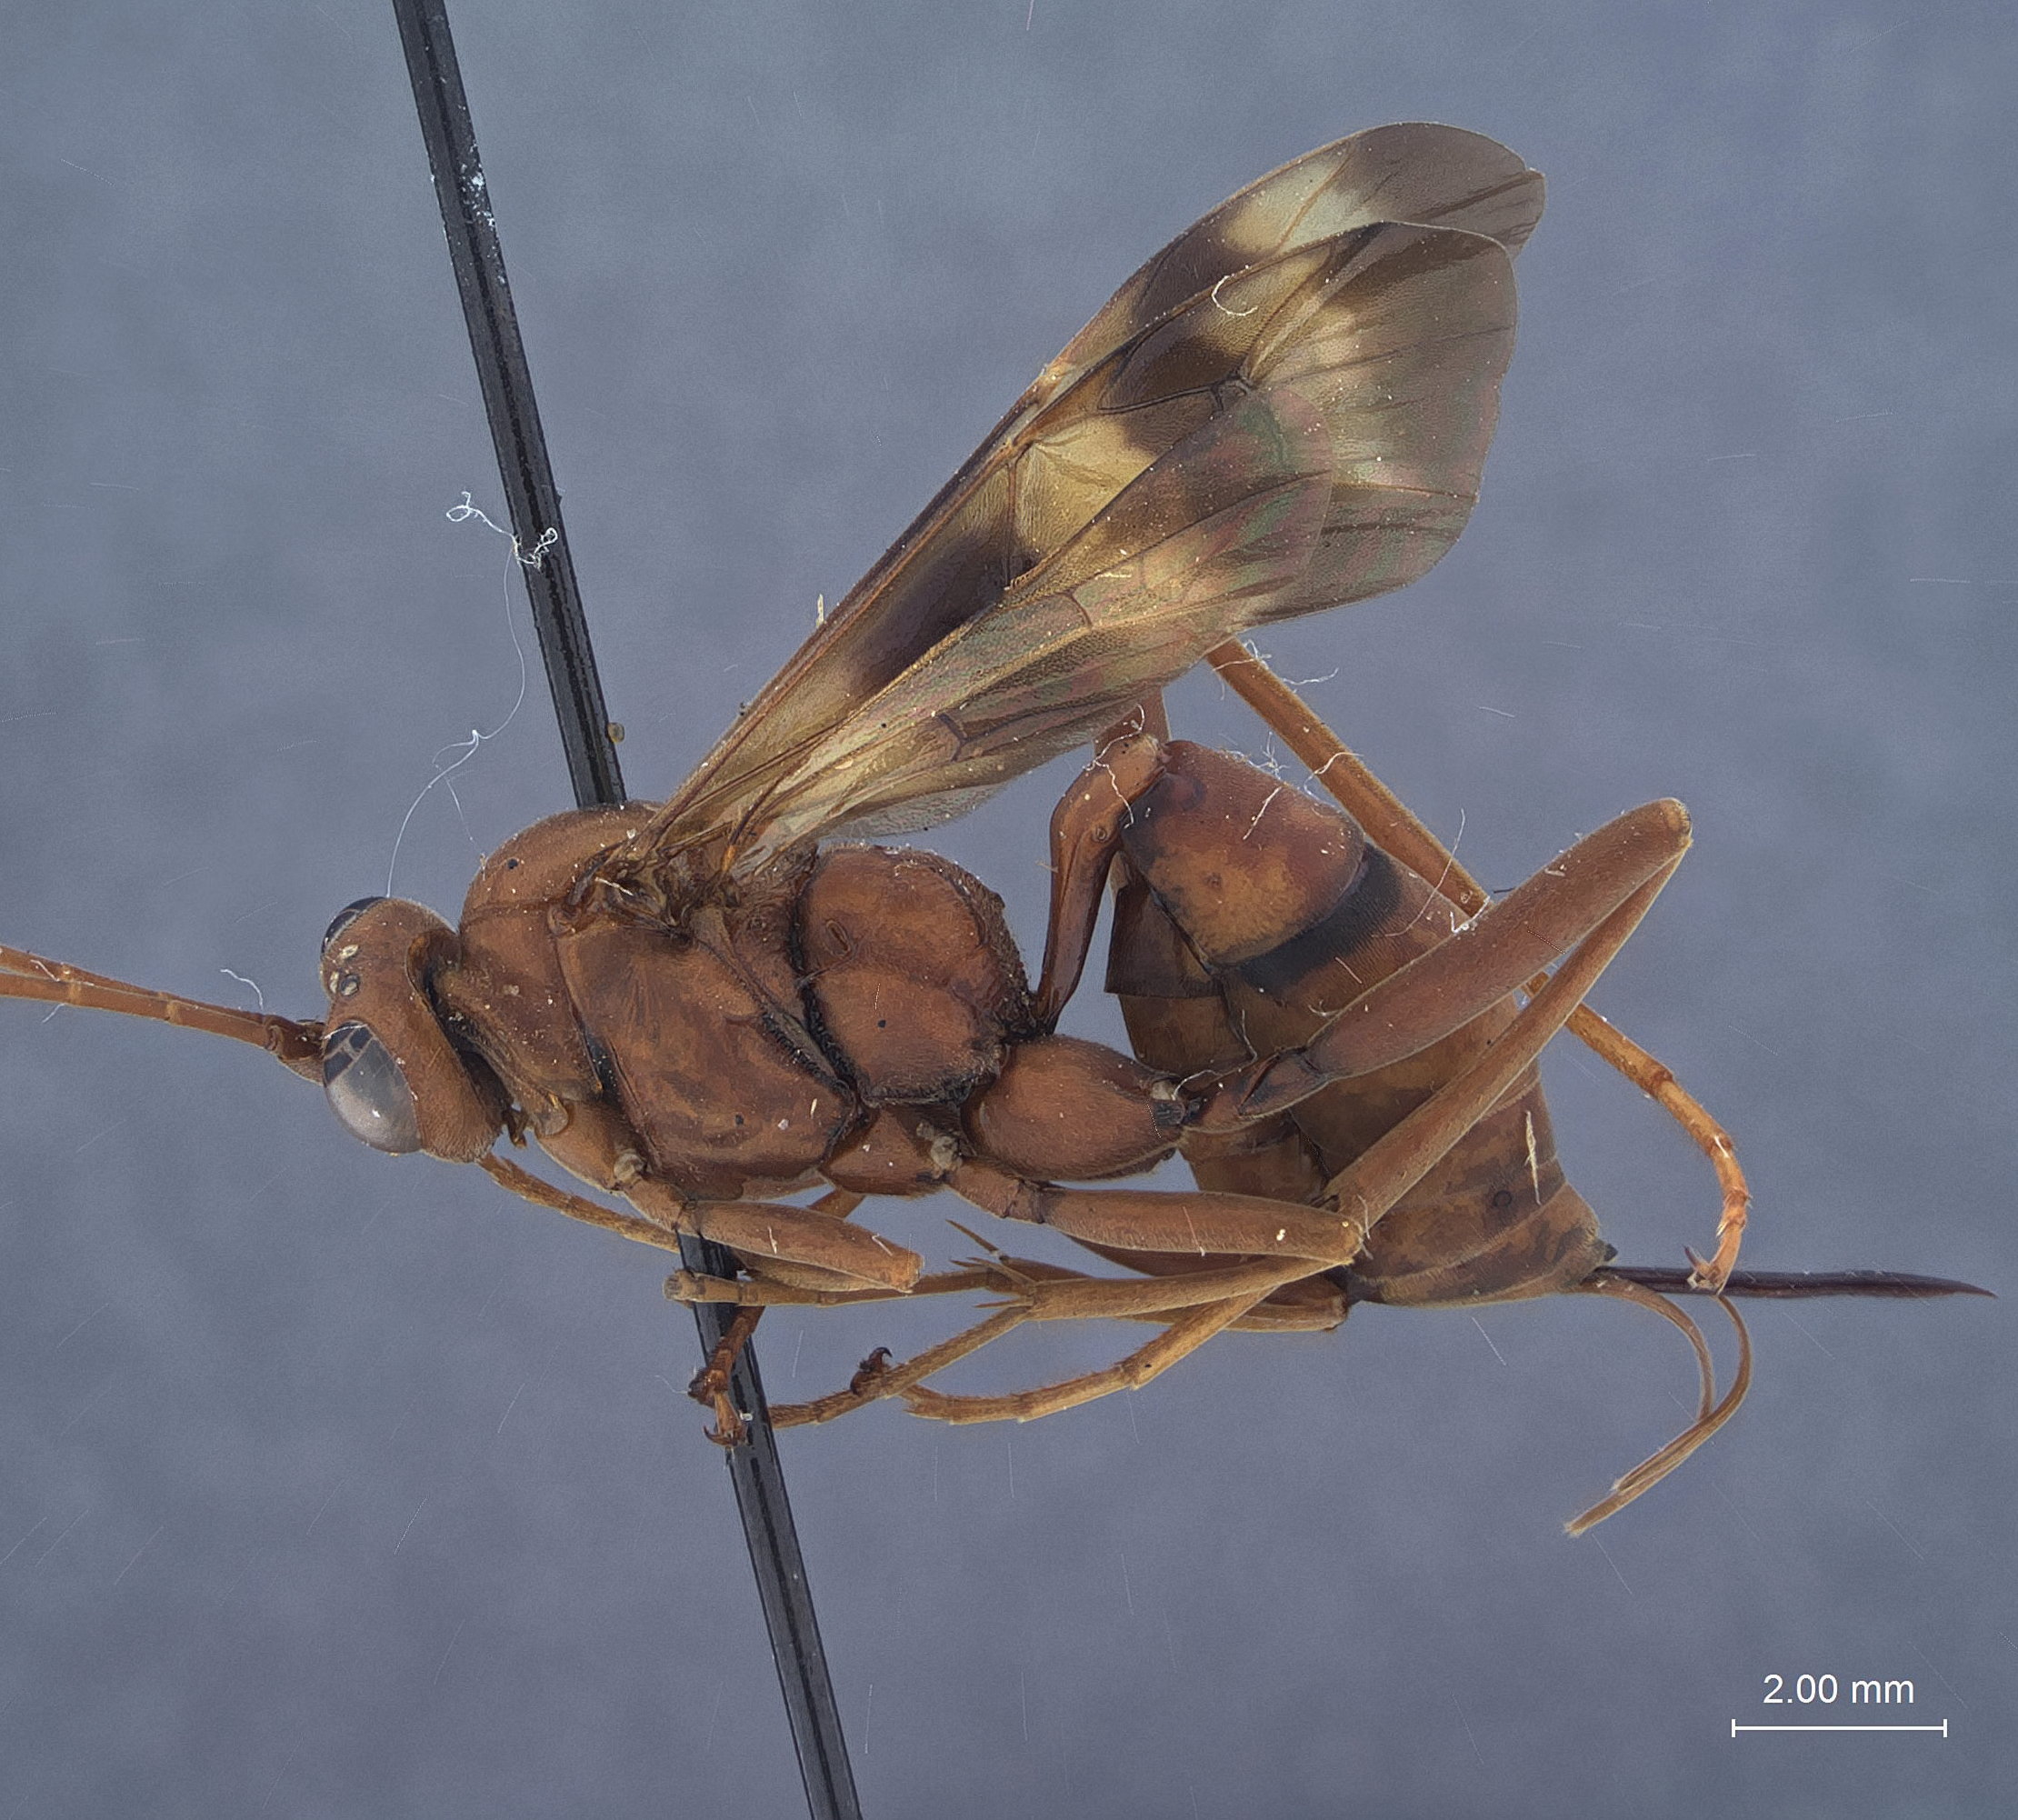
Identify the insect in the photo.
Lanugo picta
